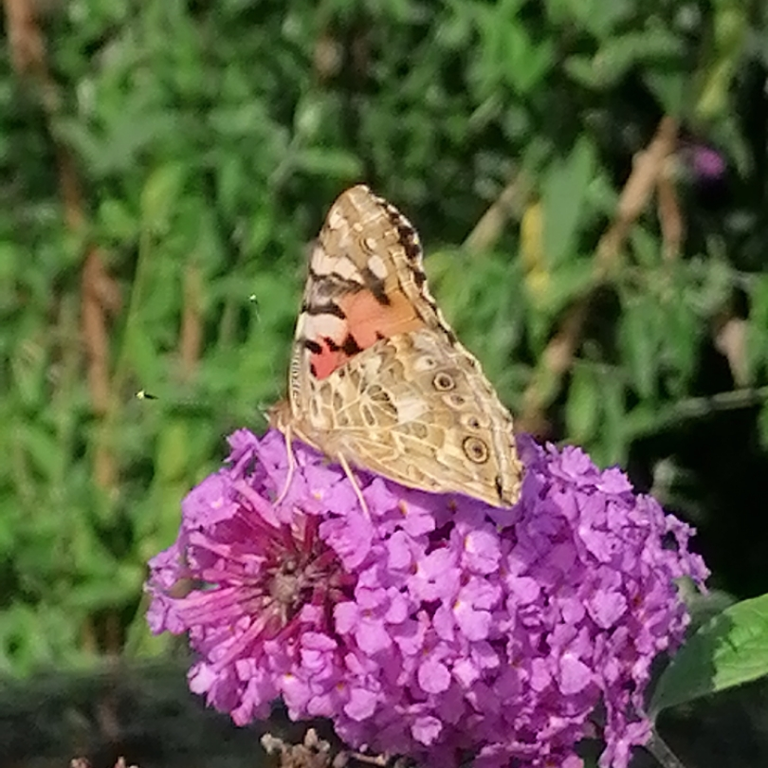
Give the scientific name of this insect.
Vanessa cardui
